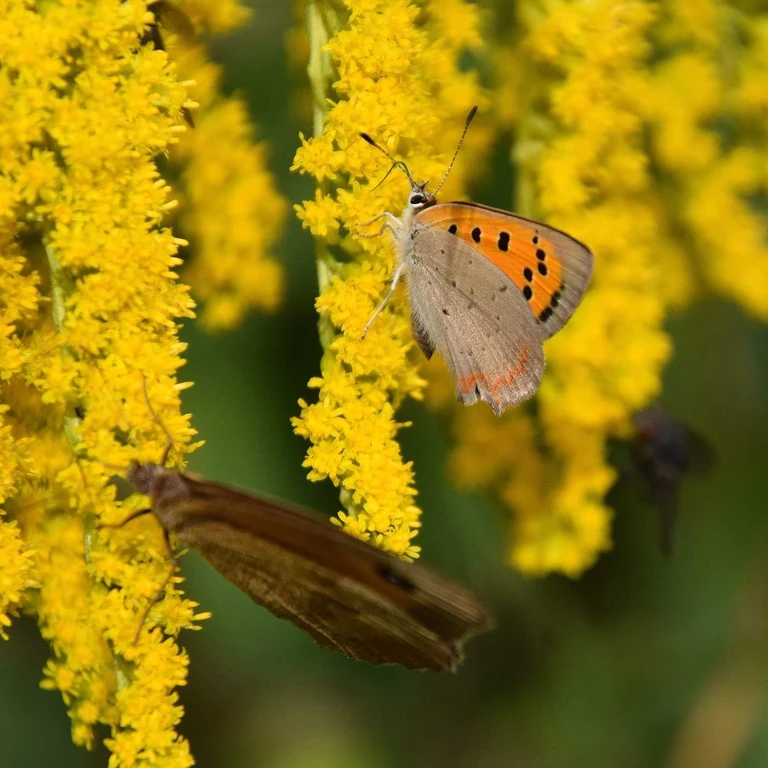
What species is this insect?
Lycaena phlaeas
